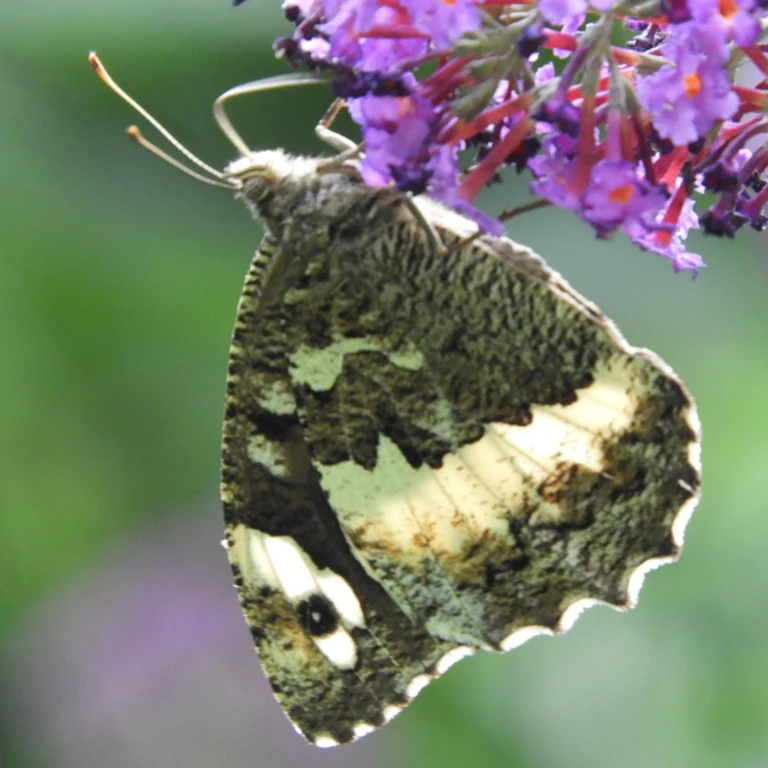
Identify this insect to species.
Brintesia circe
